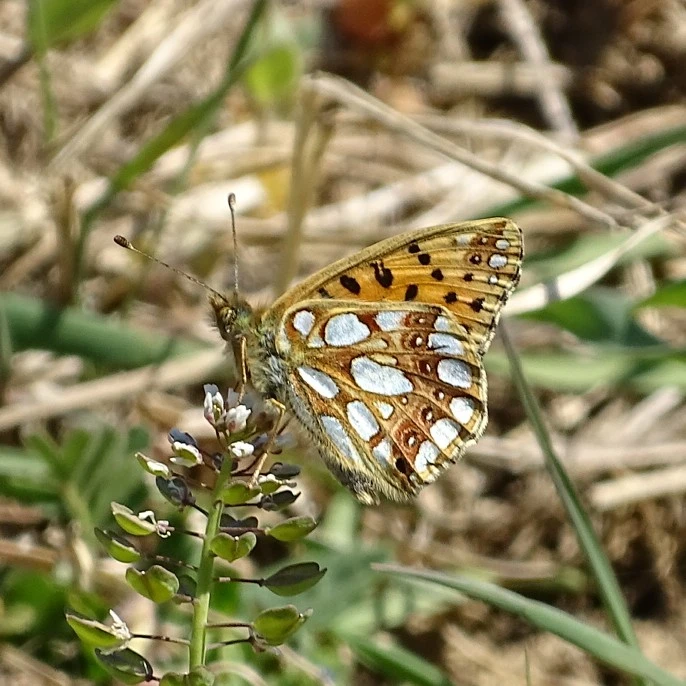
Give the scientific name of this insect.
Issoria lathonia
